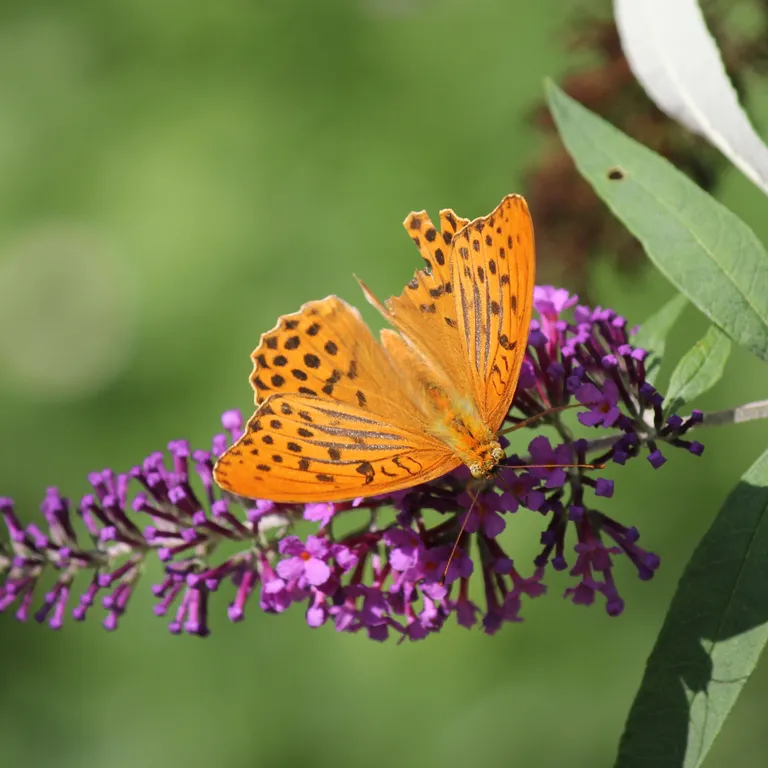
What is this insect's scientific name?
Argynnis paphia
